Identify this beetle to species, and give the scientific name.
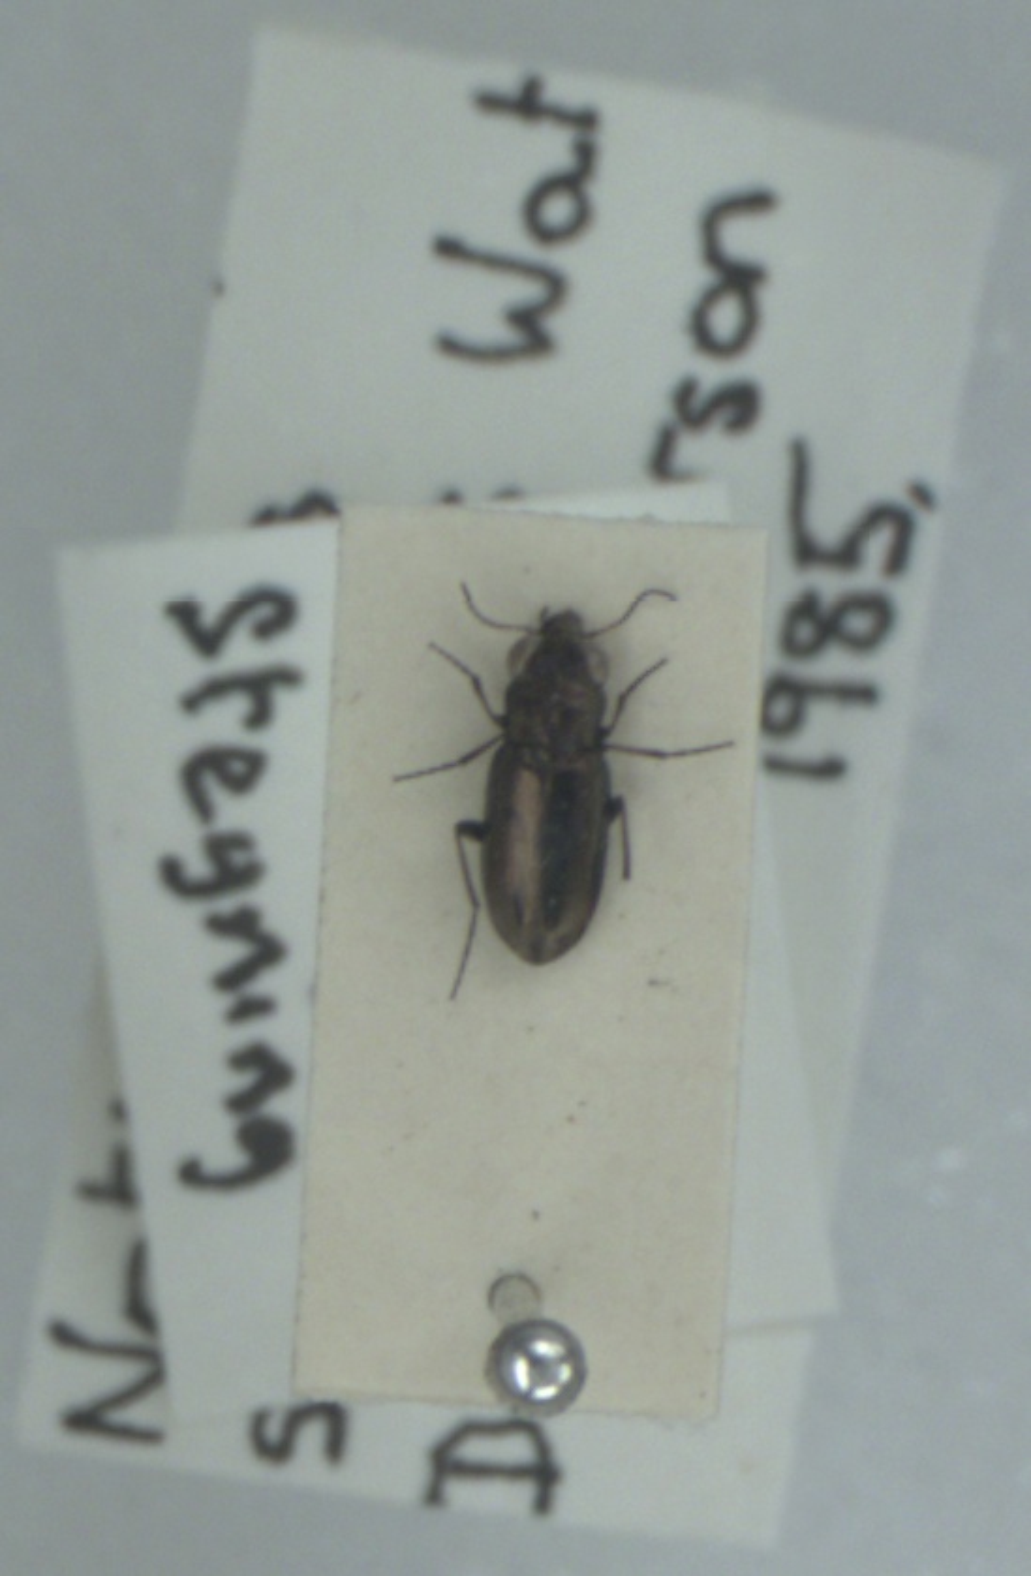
Notiophilus substriatus
